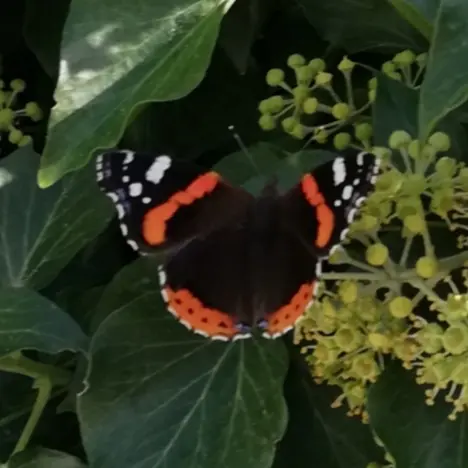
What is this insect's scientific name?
Vanessa atalanta
